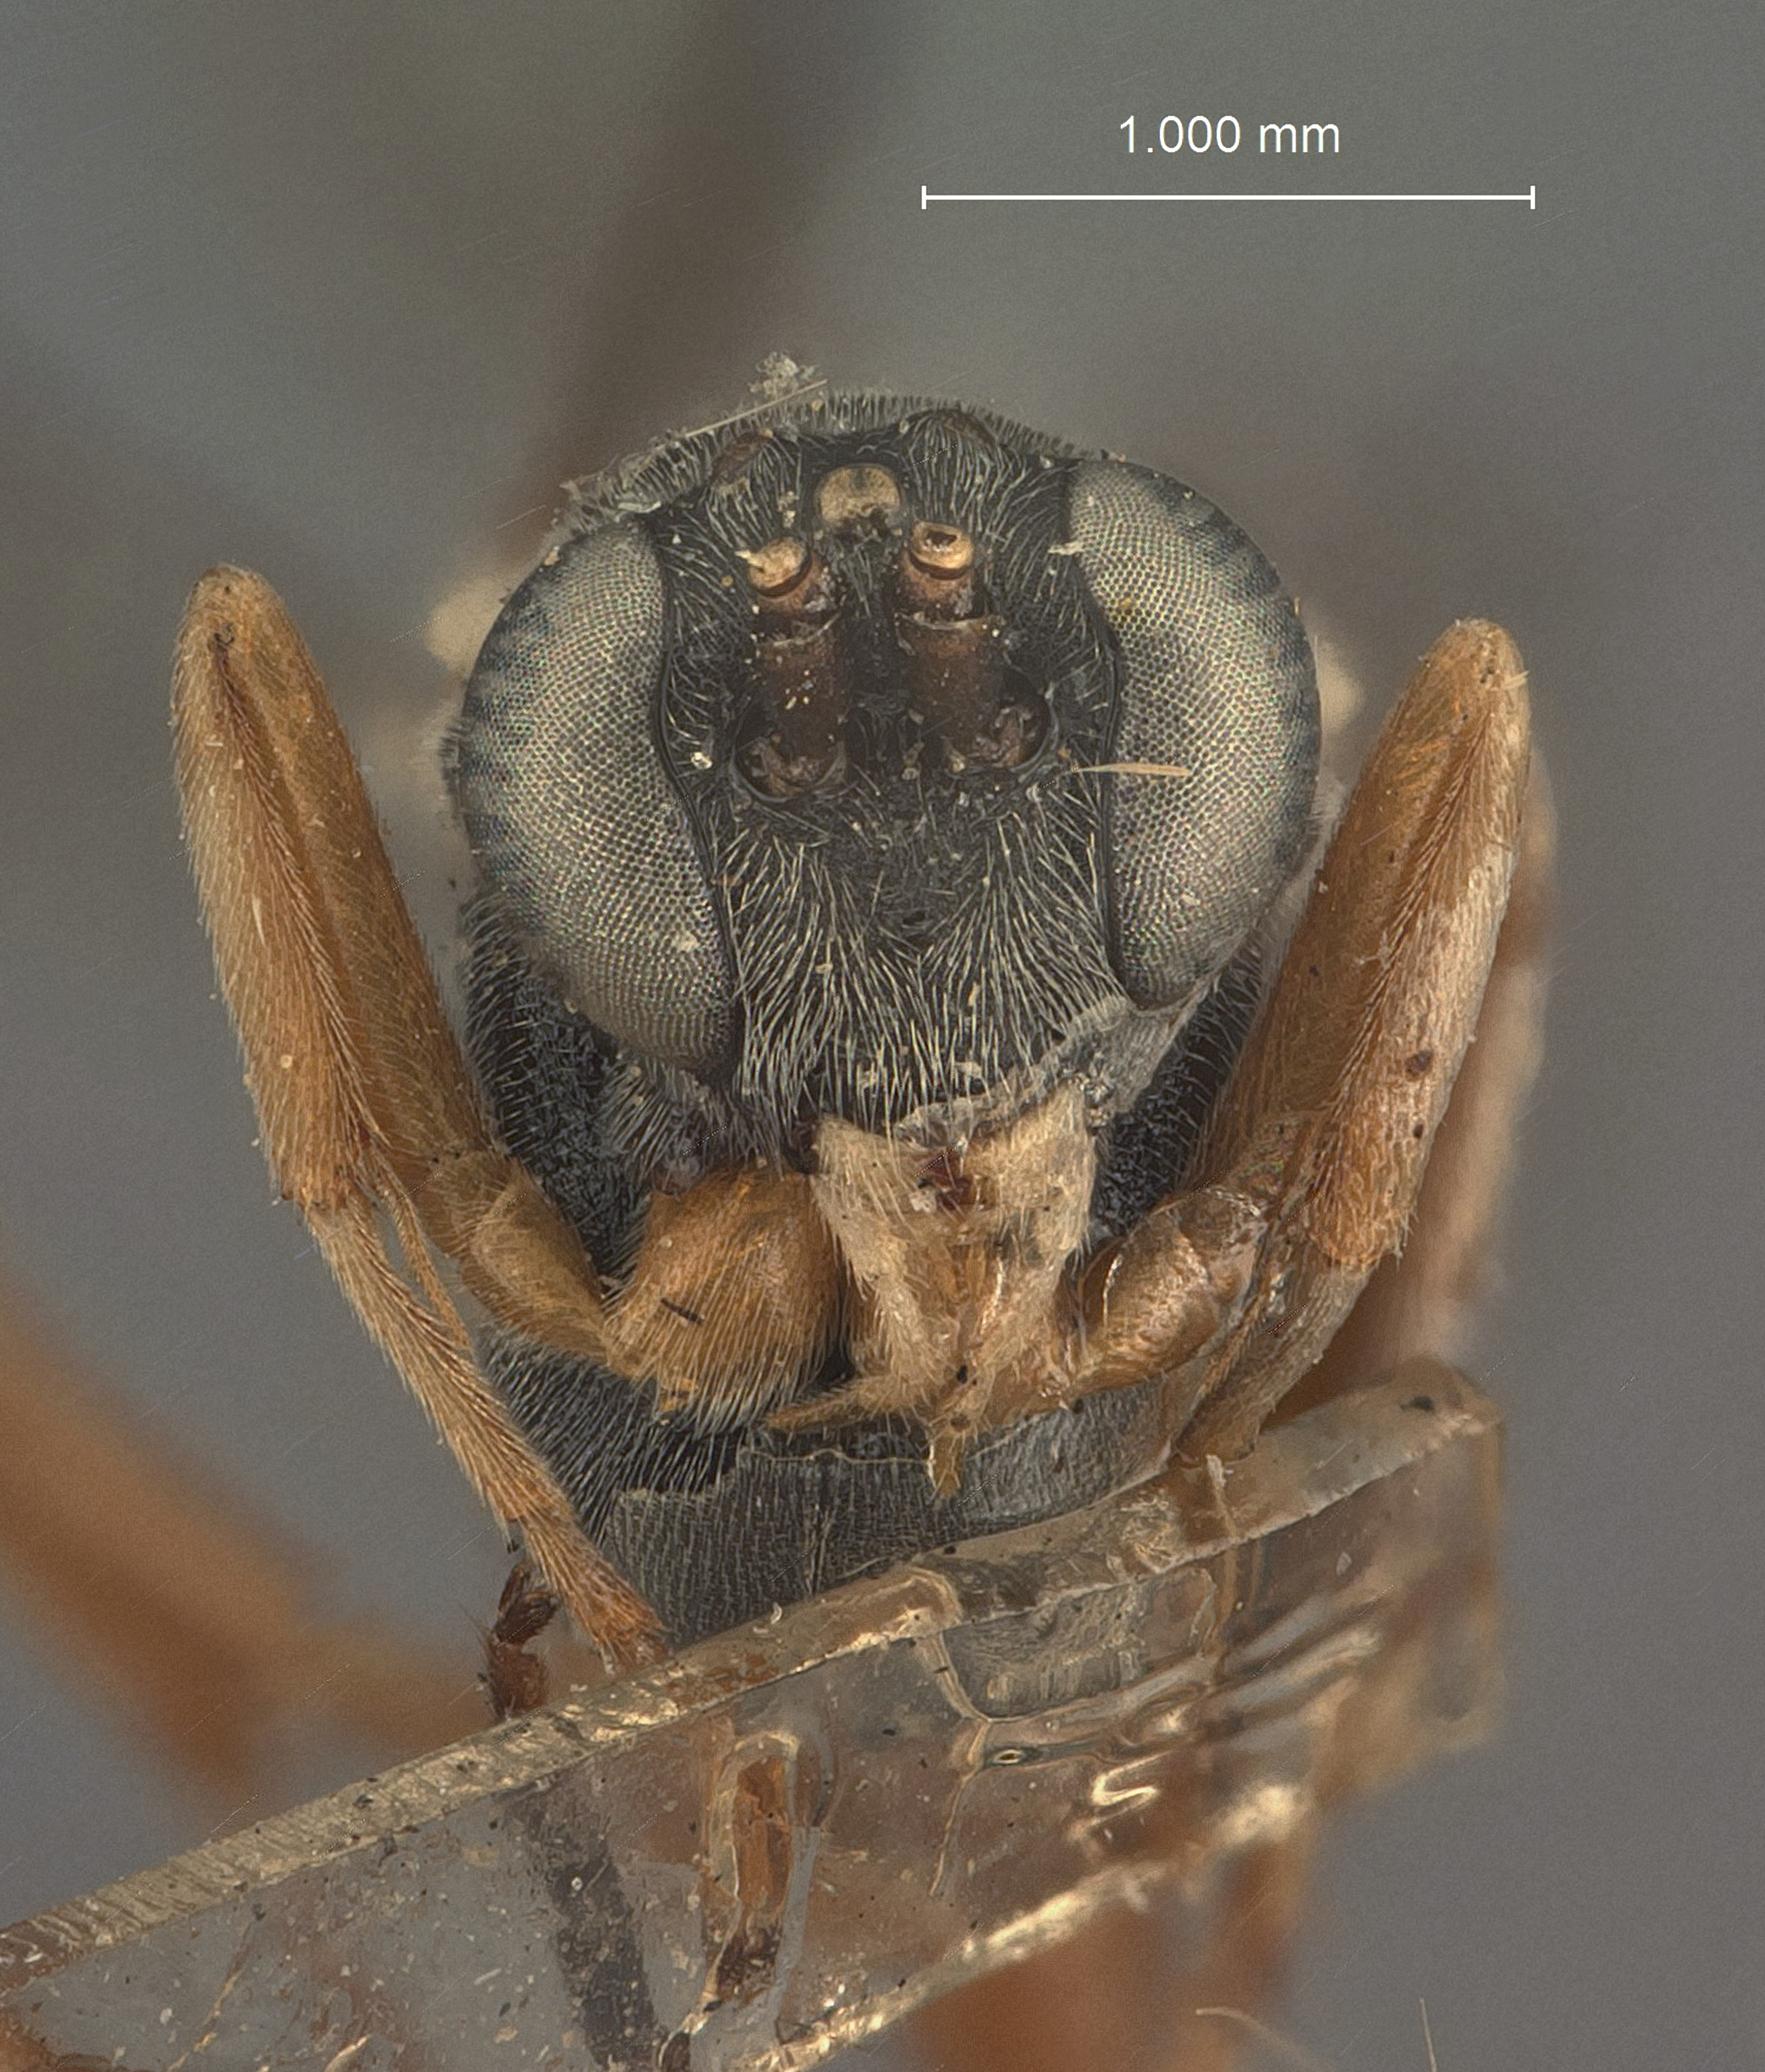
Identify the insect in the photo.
Hyposoter fugitivus
